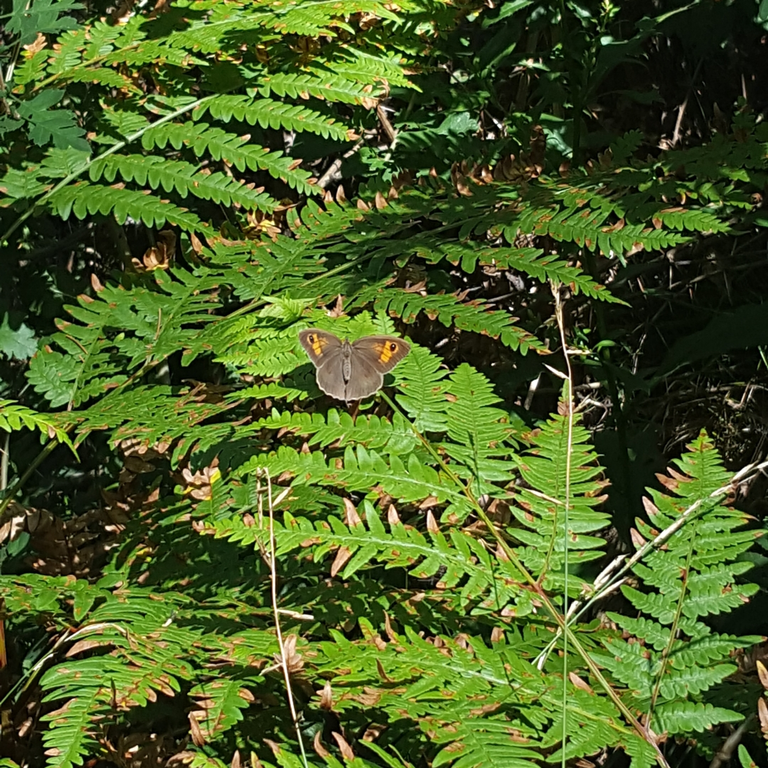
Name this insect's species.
Maniola jurtina
